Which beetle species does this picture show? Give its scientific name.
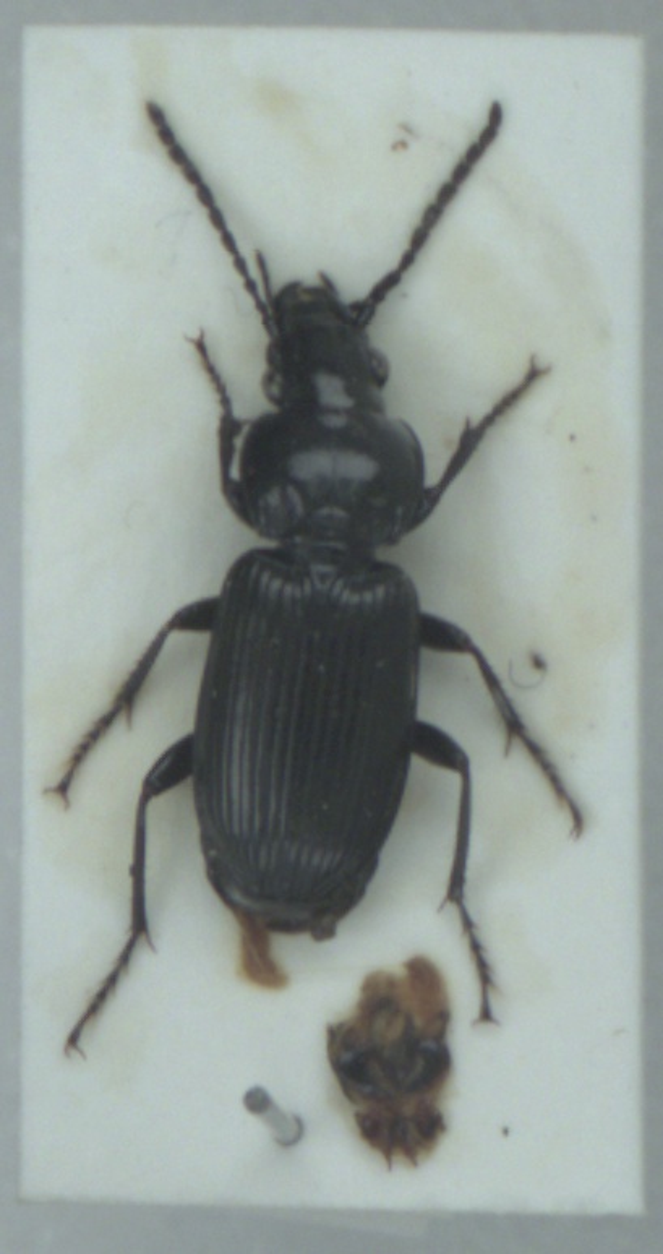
Pterostichus nigrita
